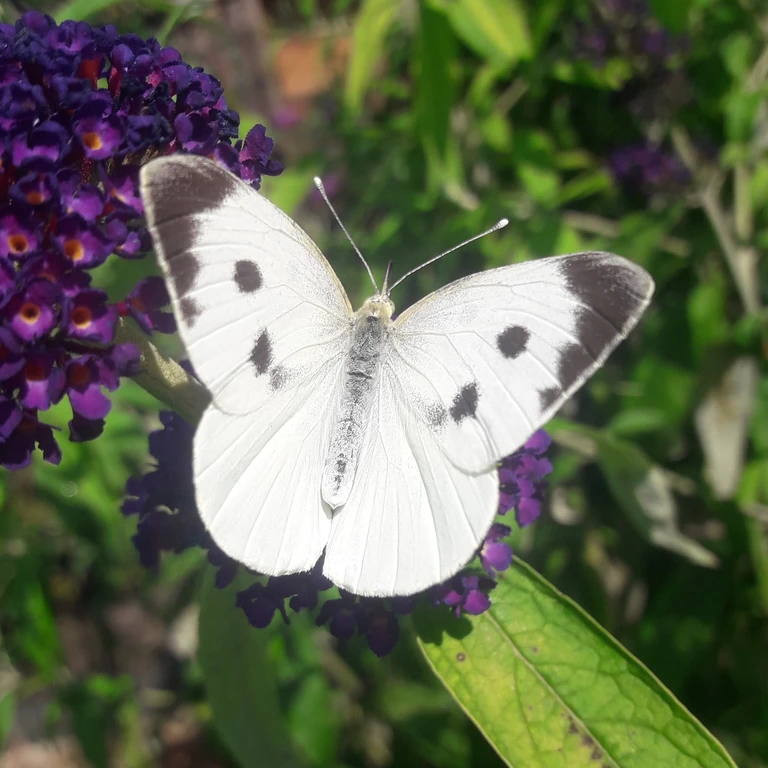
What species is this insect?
Pieris brassicae
